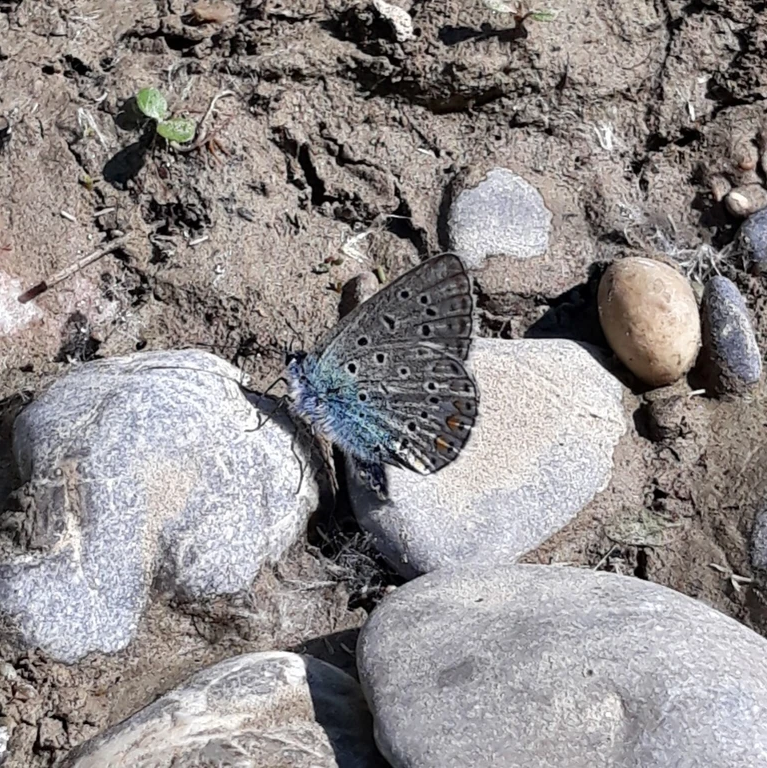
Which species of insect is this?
Polyommatus icarus
